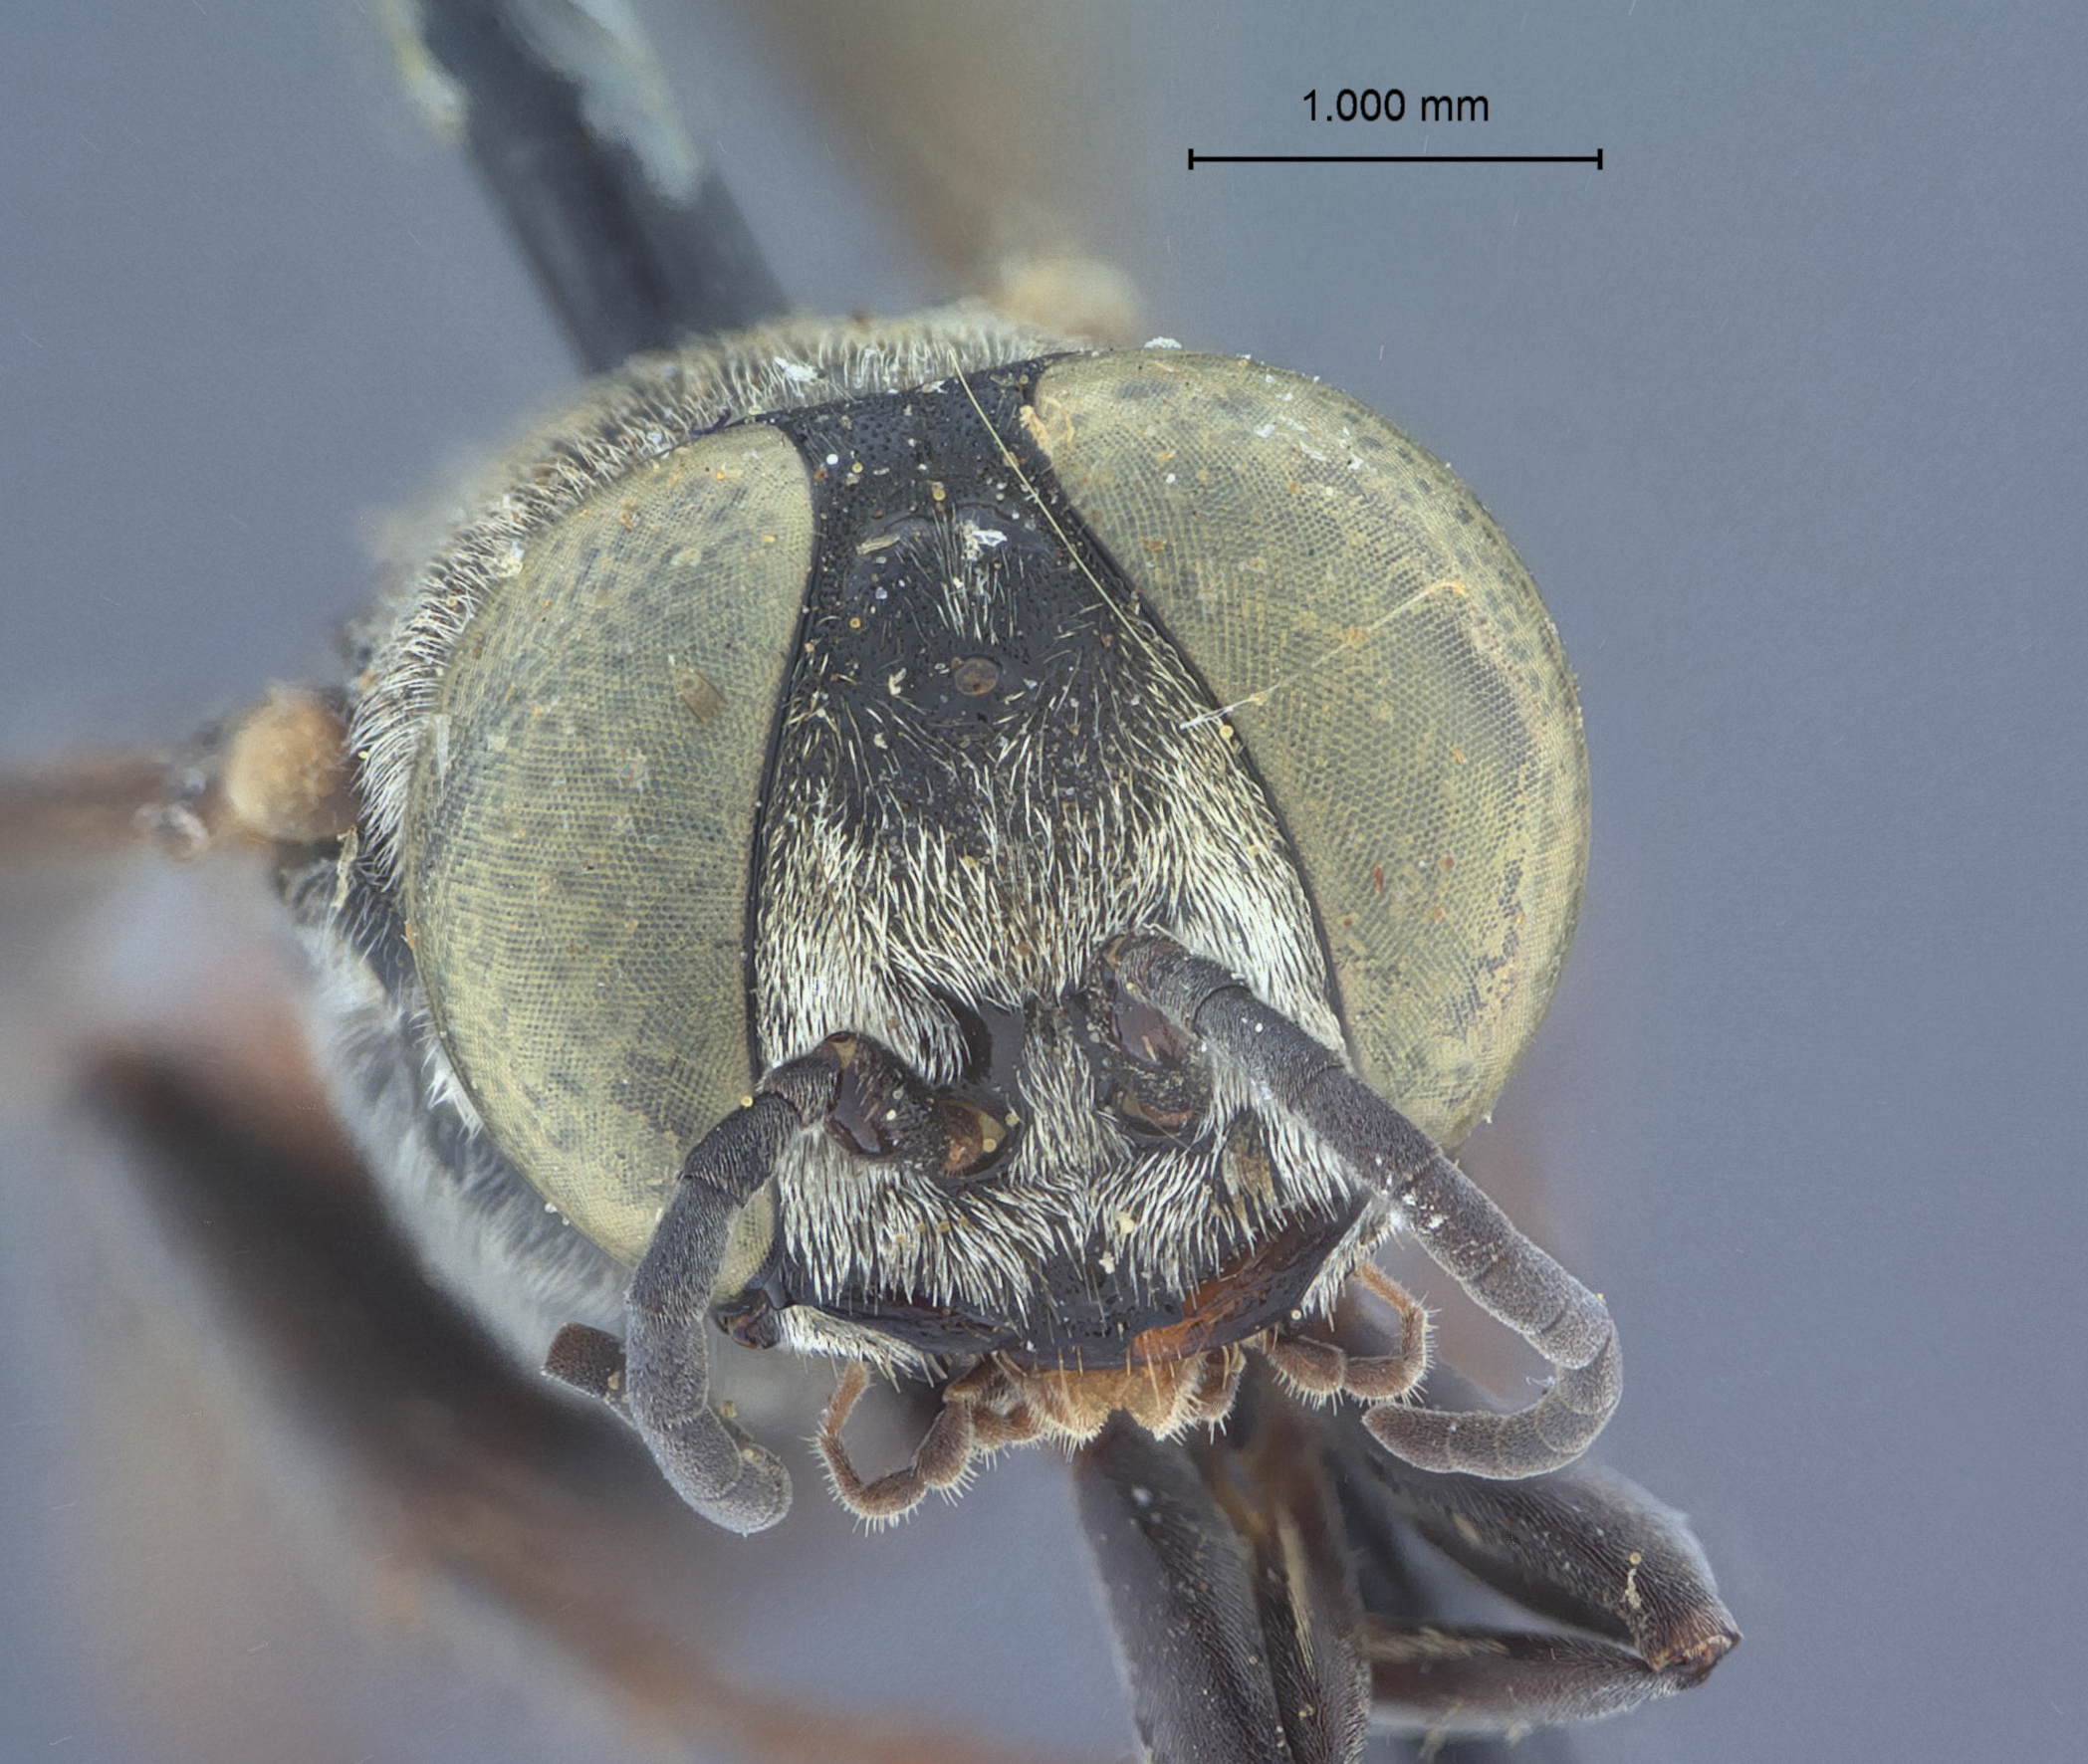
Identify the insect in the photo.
Tachysphex cockerellae
